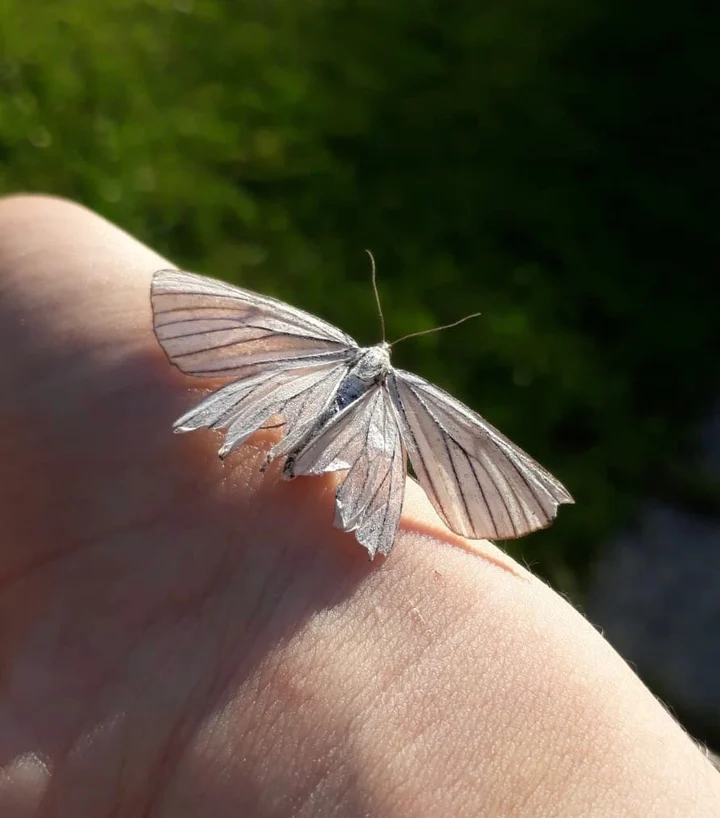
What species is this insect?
Siona lineata
